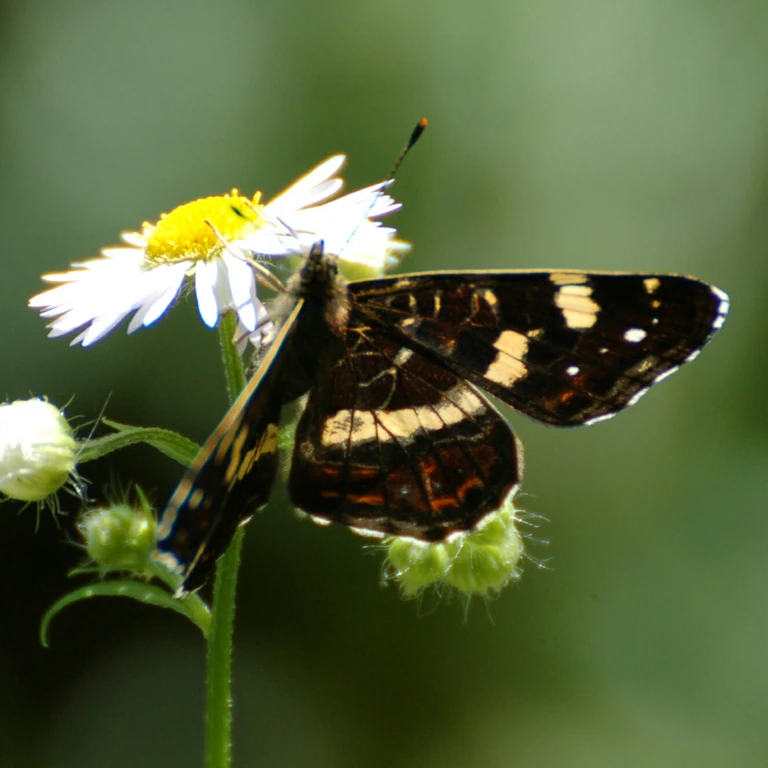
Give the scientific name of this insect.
Araschnia levana
